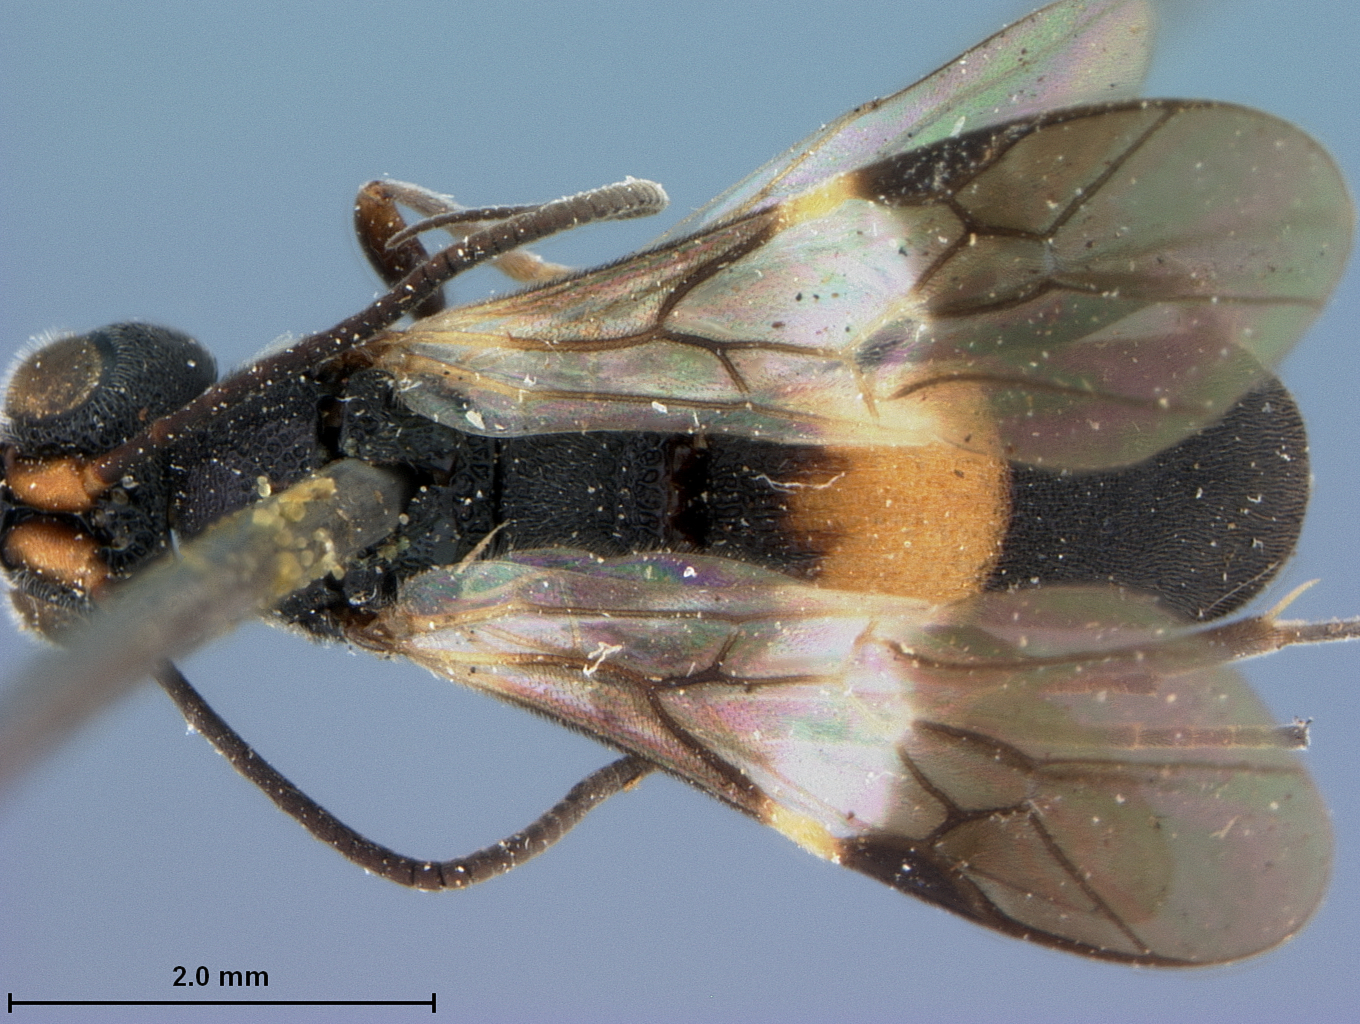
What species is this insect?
Cubochelonus luzonensis
